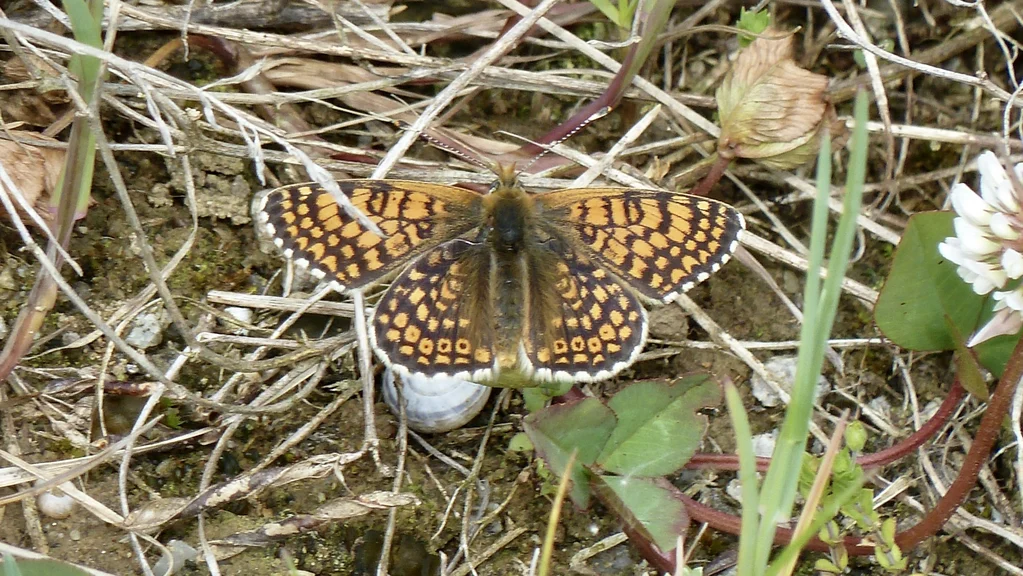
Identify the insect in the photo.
Melitaea cinxia
